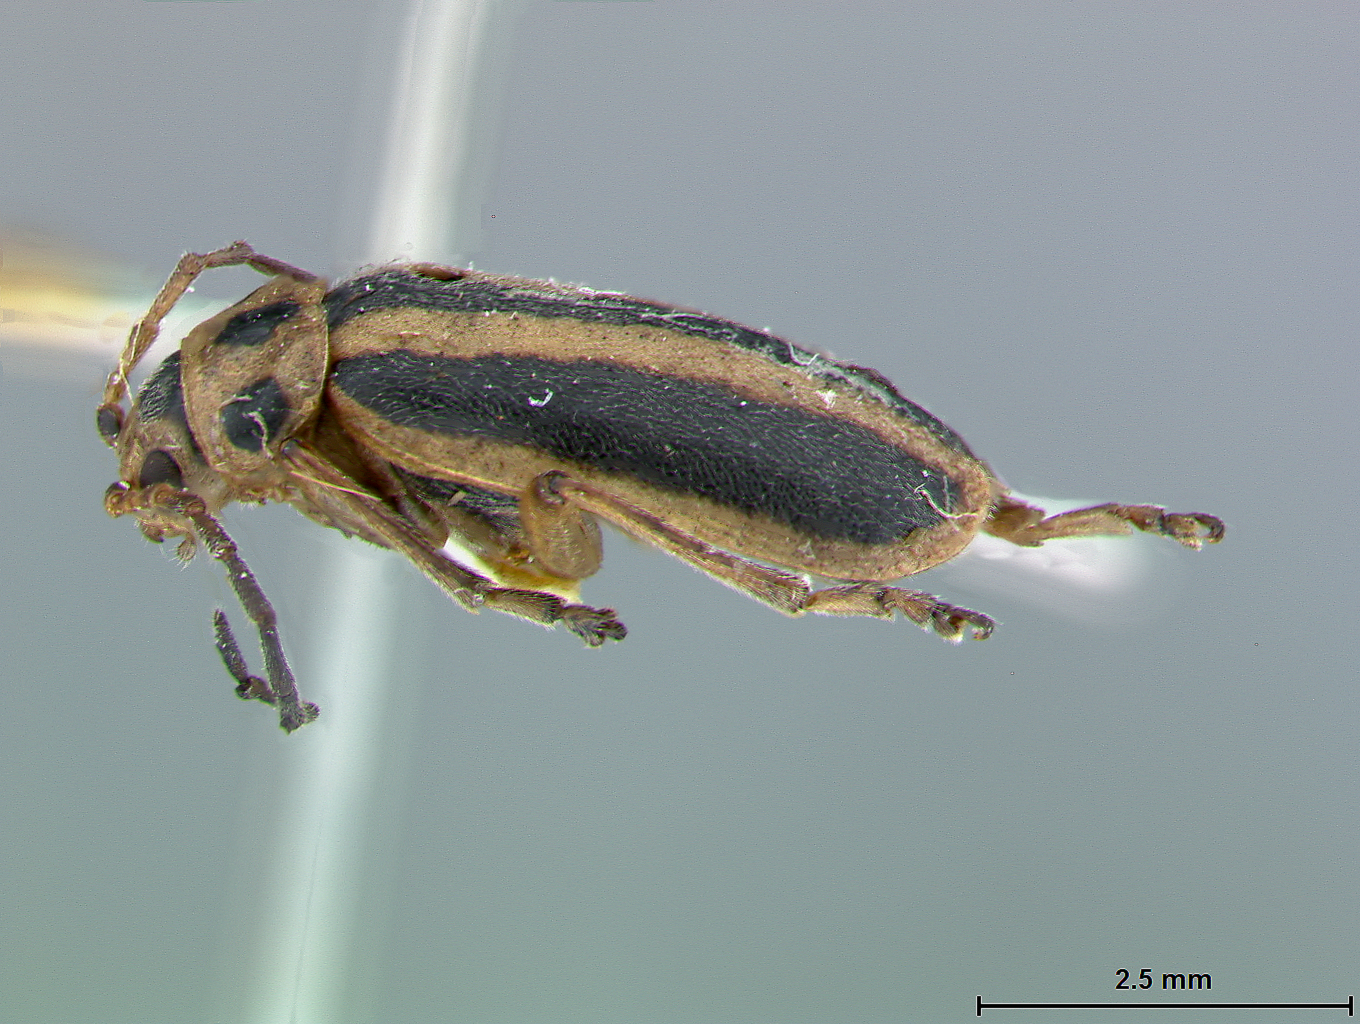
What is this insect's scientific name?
Trirhabda borealis
